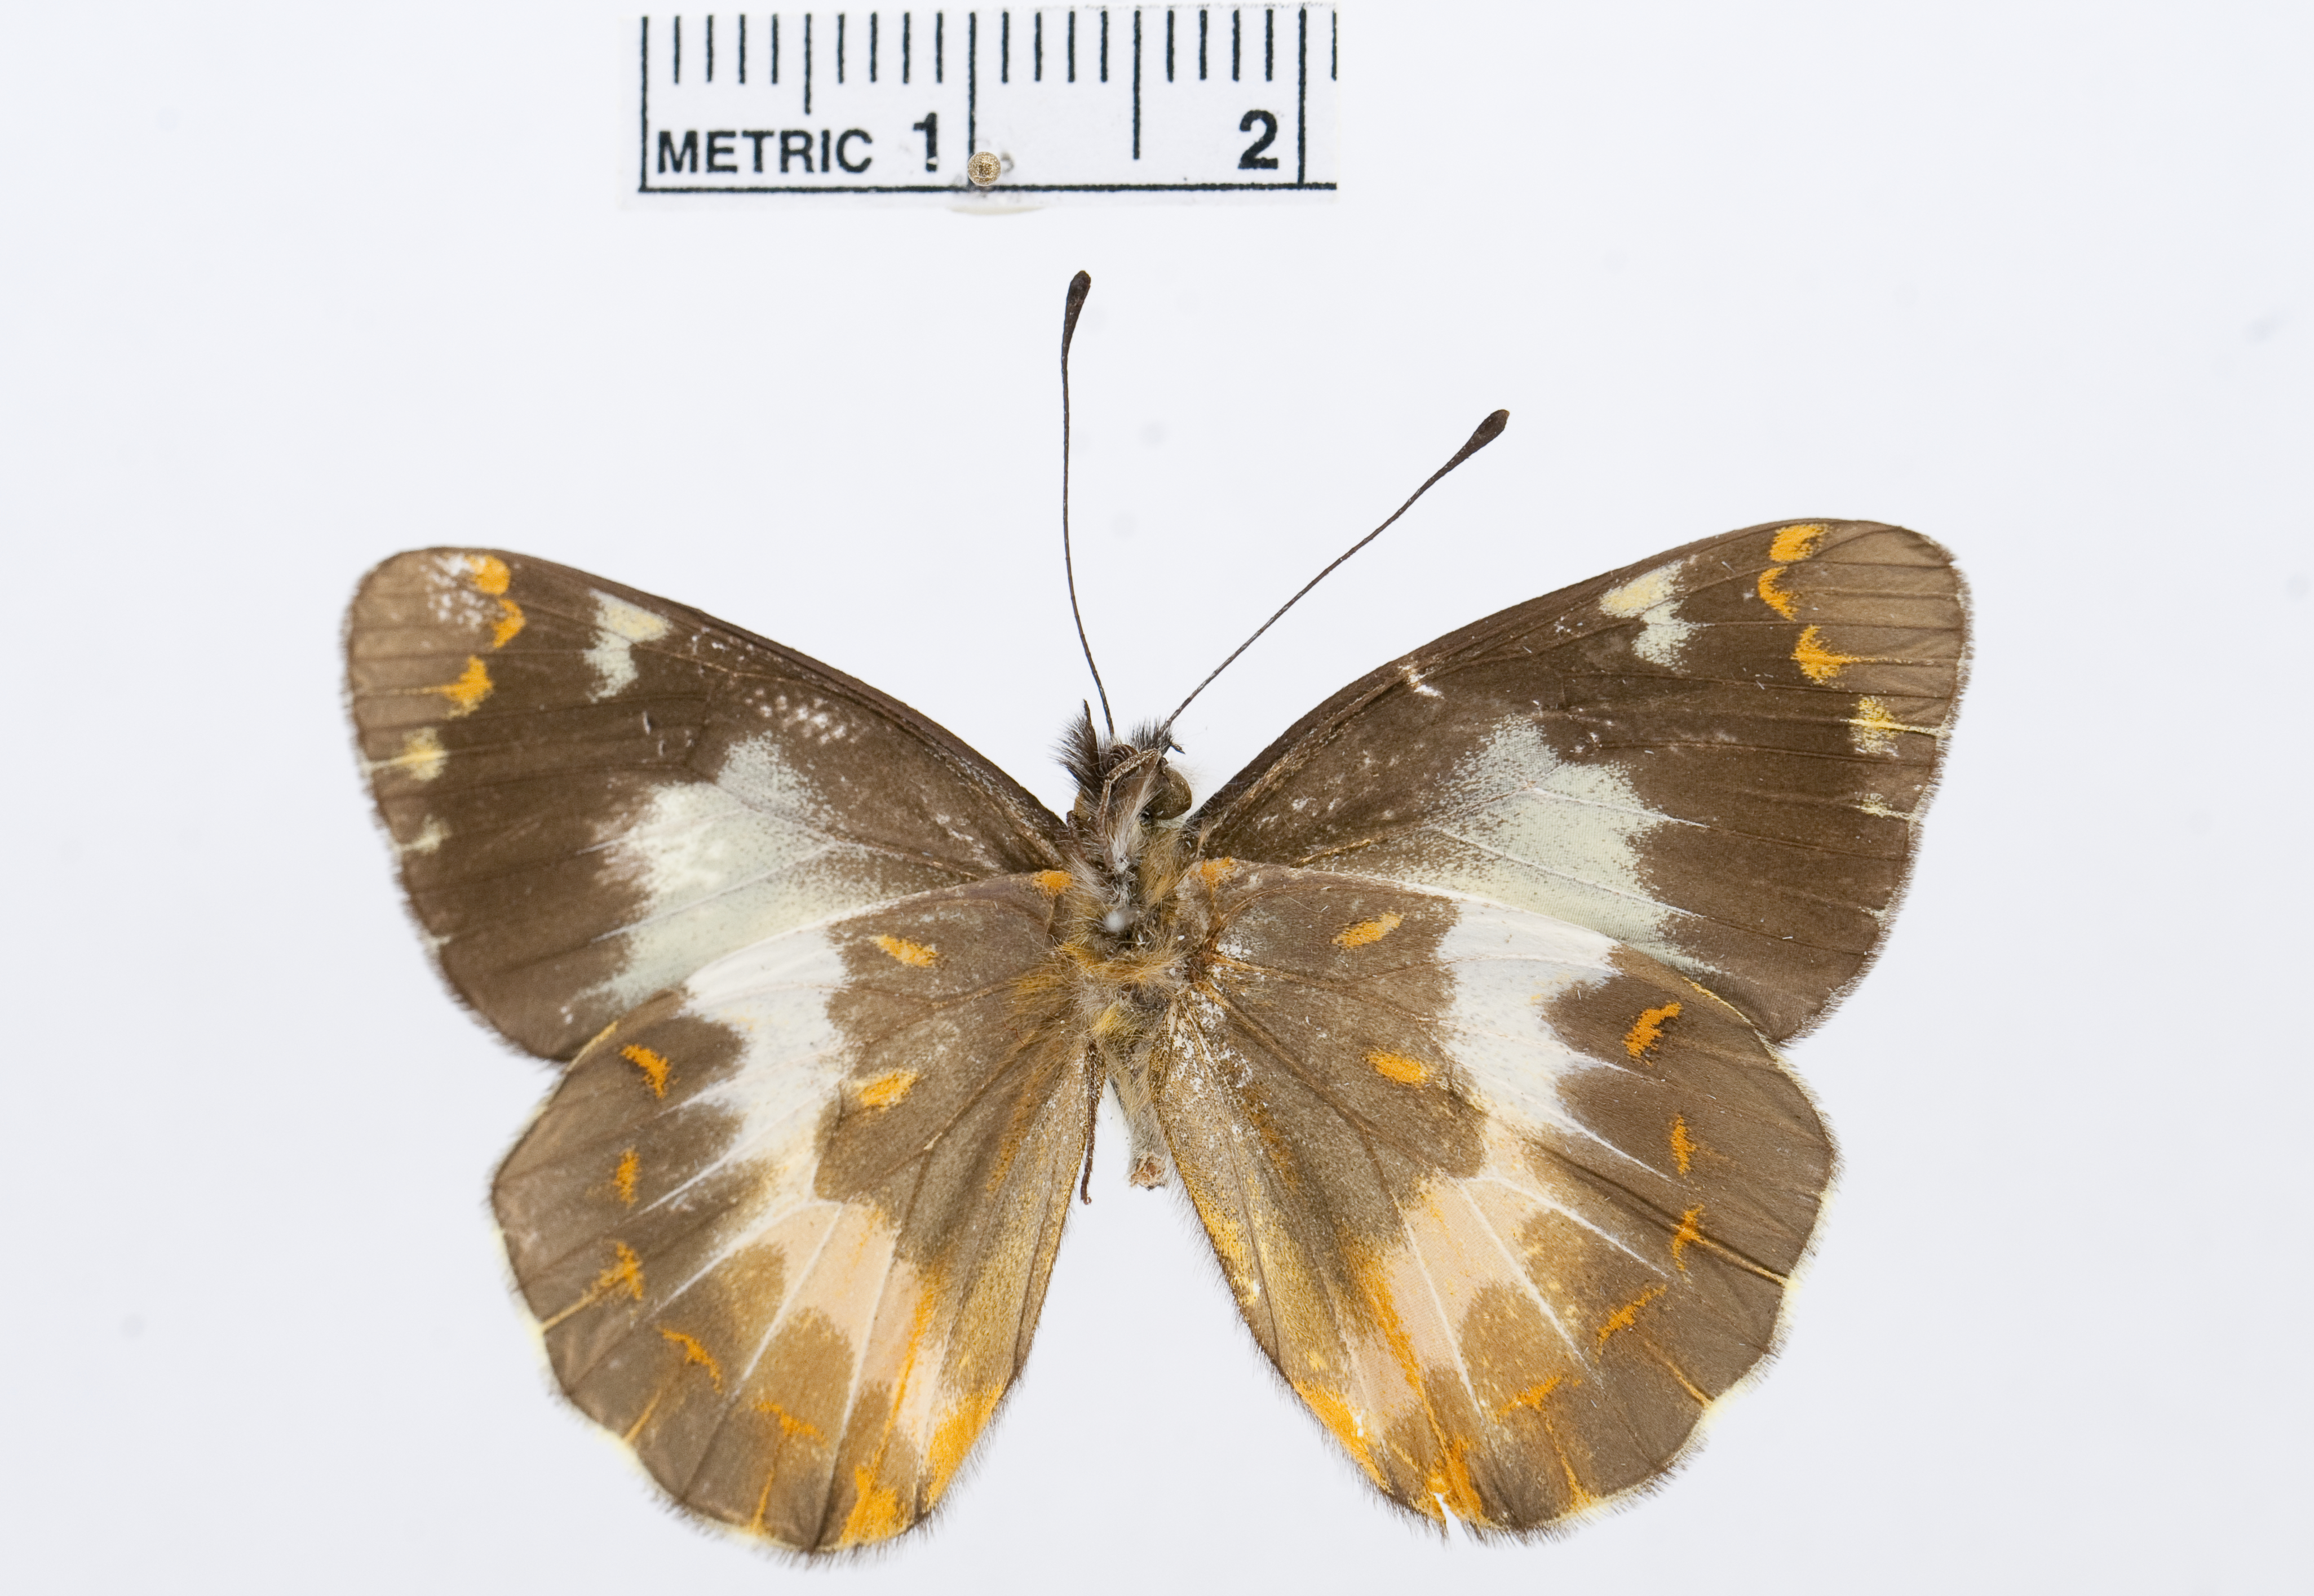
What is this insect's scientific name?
Delias fascelis
